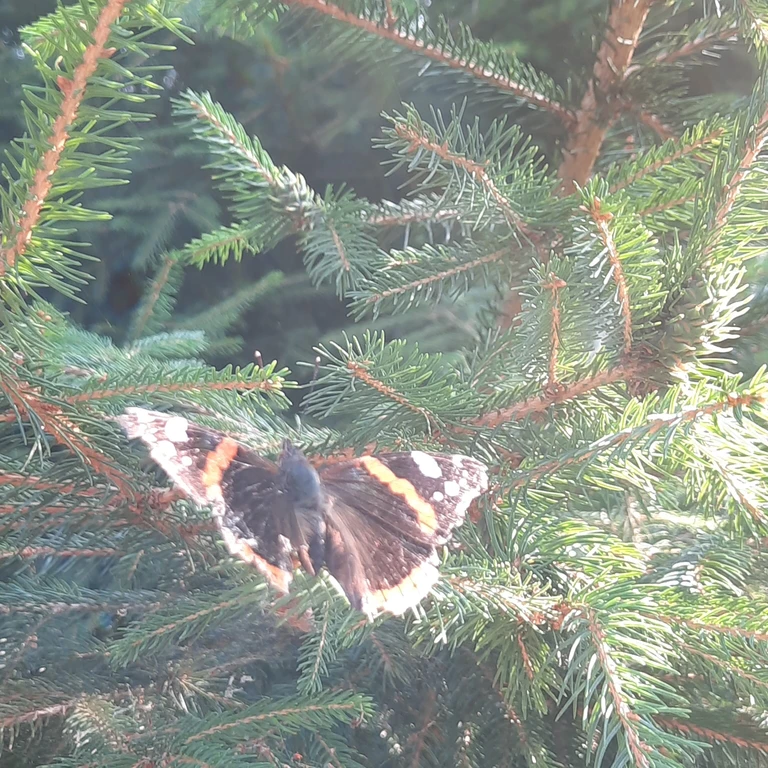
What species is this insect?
Vanessa atalanta
